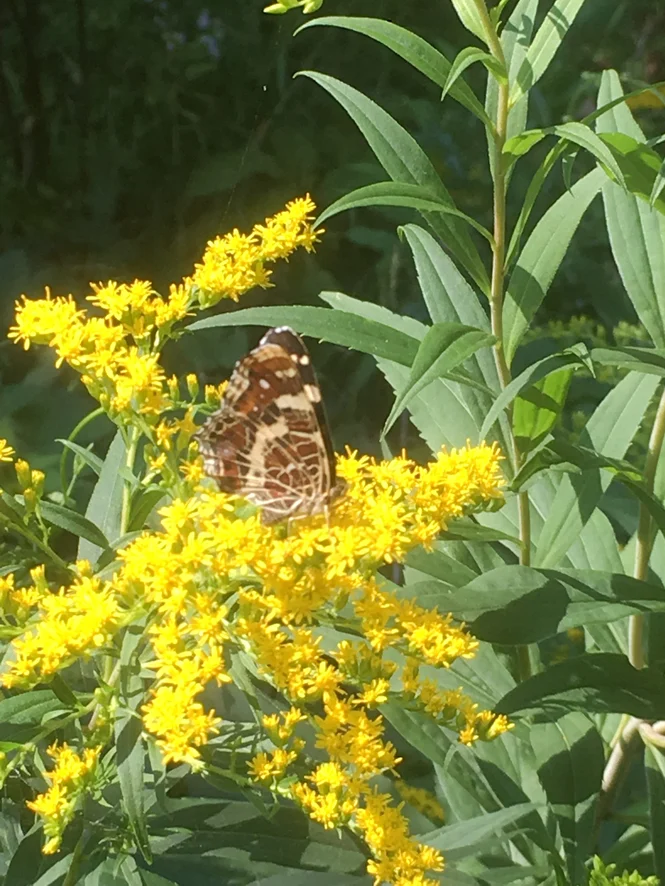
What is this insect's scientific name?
Araschnia levana
